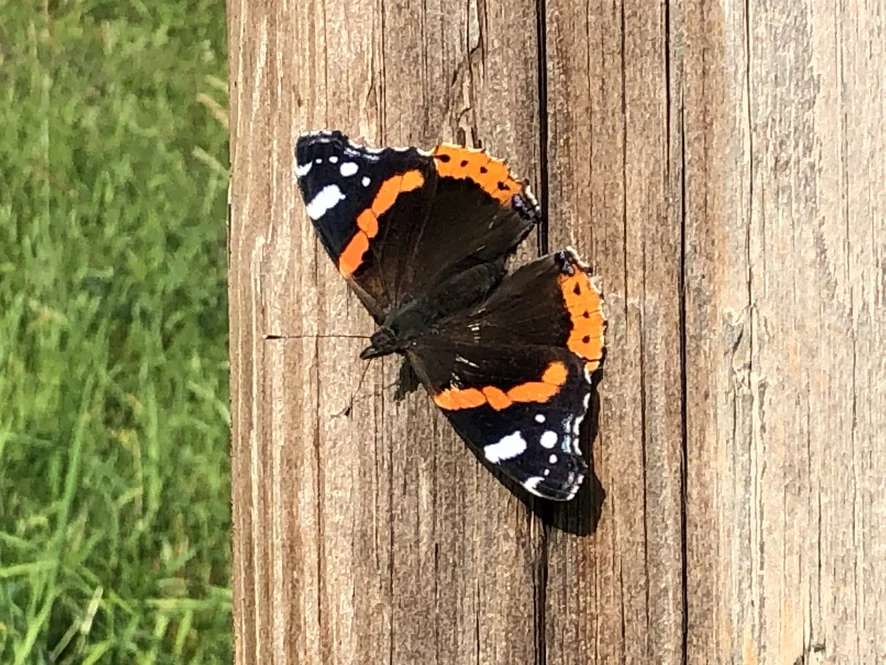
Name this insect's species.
Vanessa atalanta
